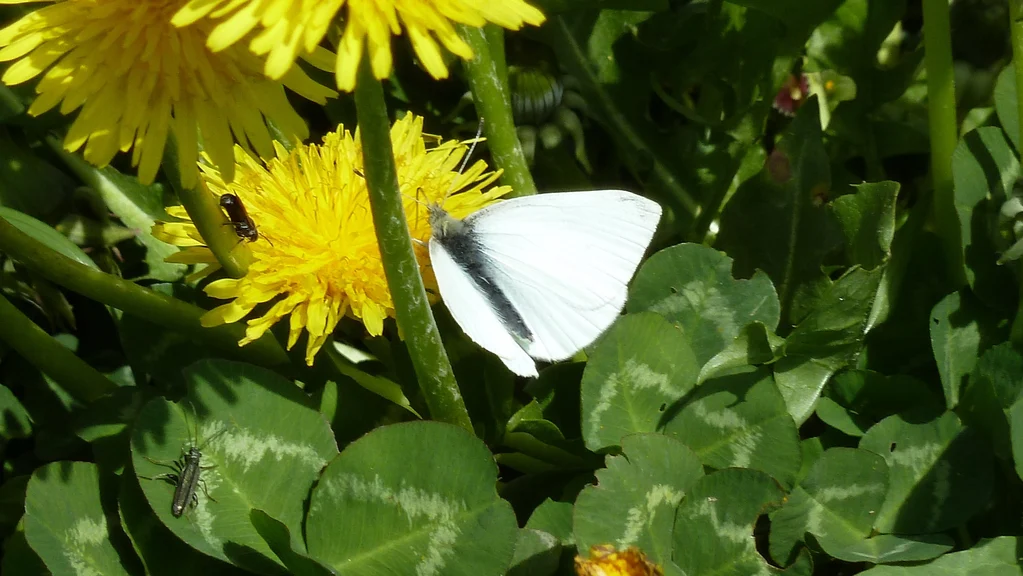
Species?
Pieris rapae
